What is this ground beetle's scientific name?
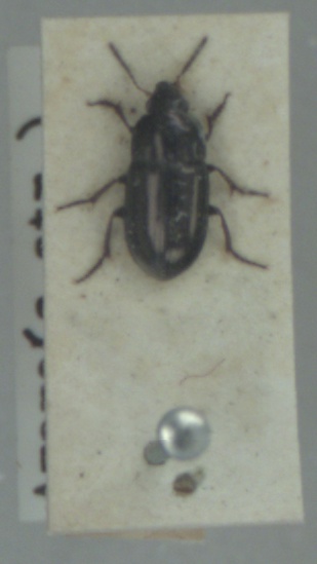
Amara tibialis
